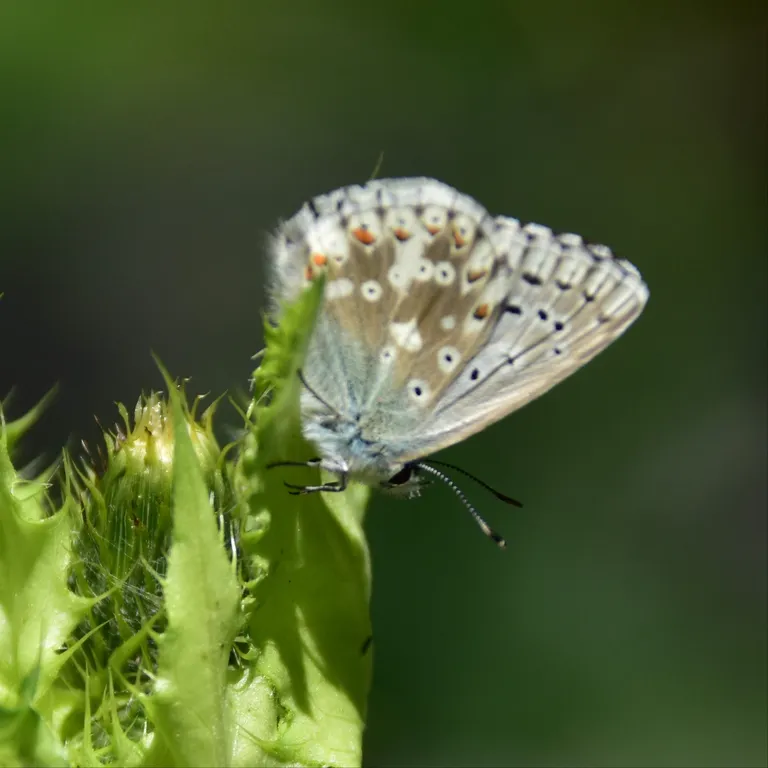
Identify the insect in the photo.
Lysandra coridon
